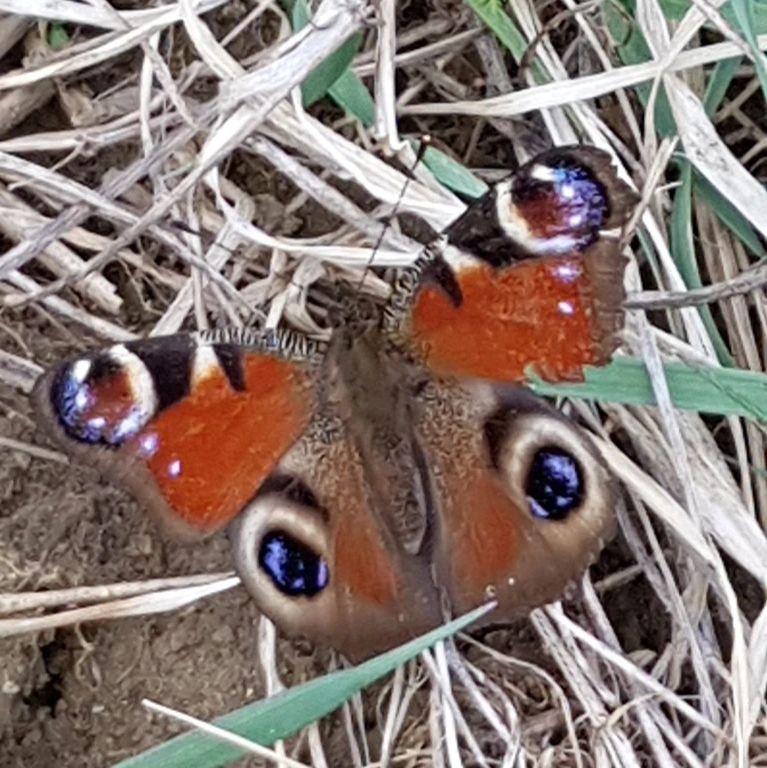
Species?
Aglais io
